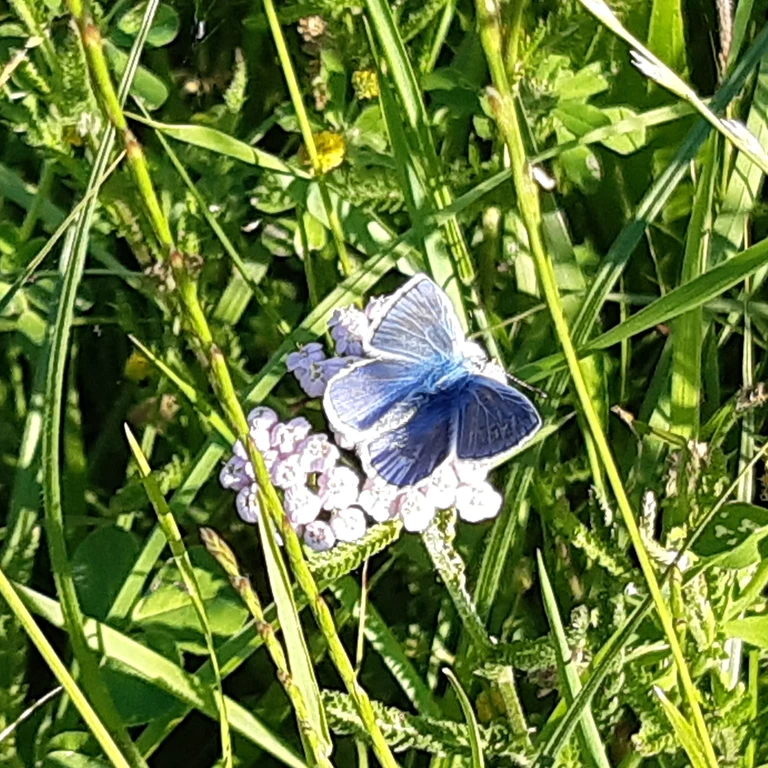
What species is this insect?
Polyommatus icarus
